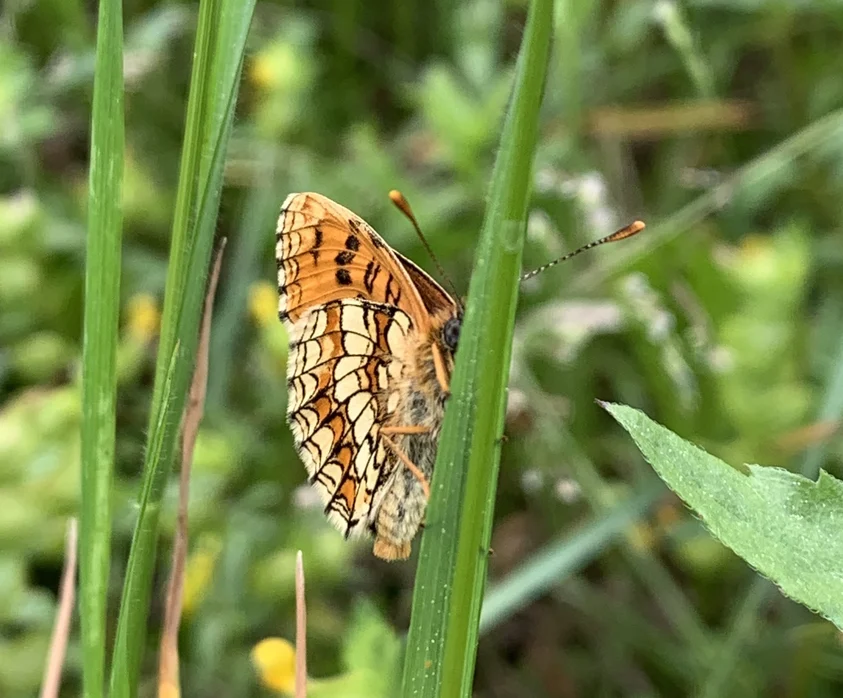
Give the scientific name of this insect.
Melitaea athalia
